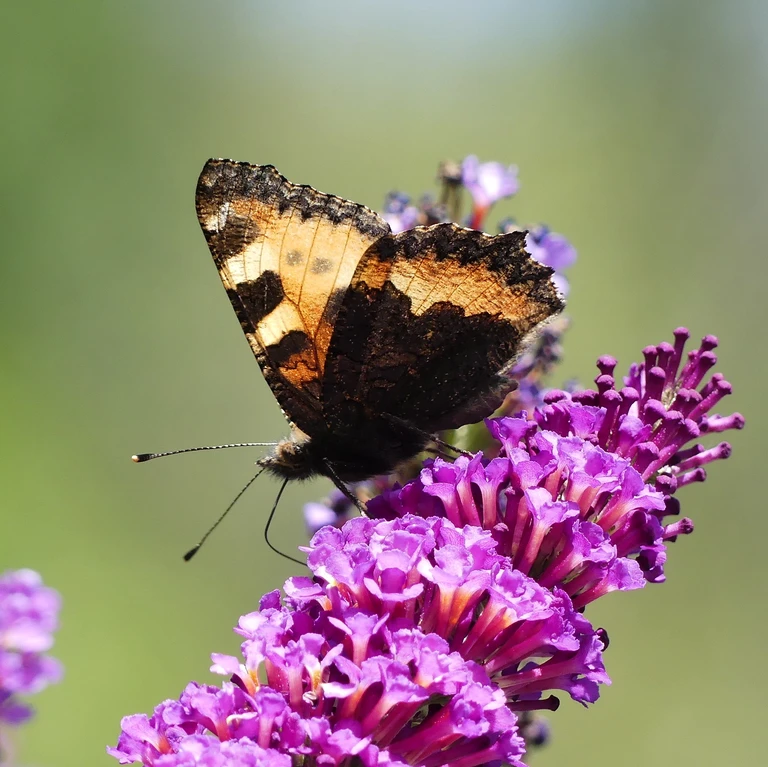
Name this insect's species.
Aglais urticae
